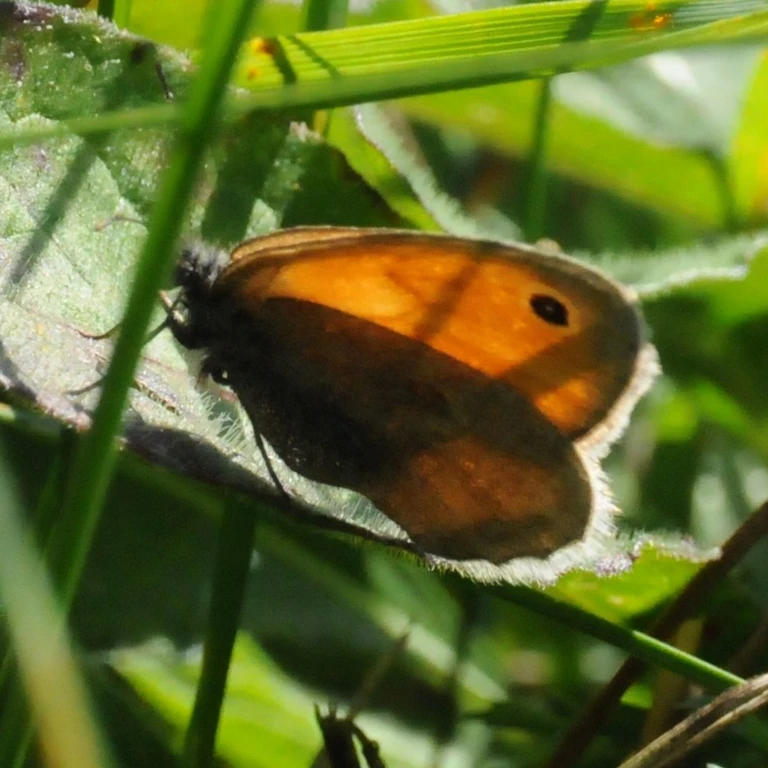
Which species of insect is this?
Coenonympha pamphilus
